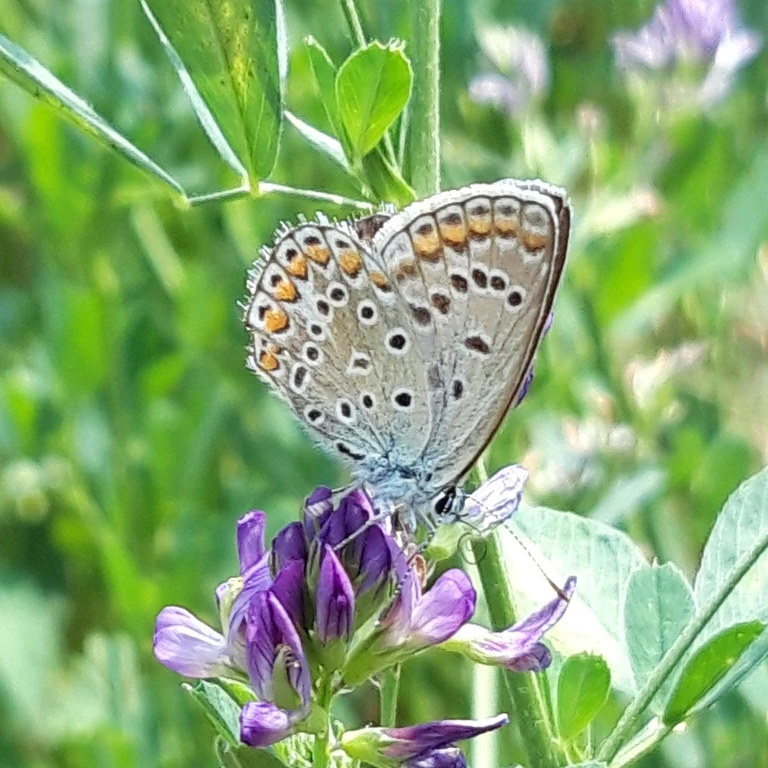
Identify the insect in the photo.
Polyommatus icarus
